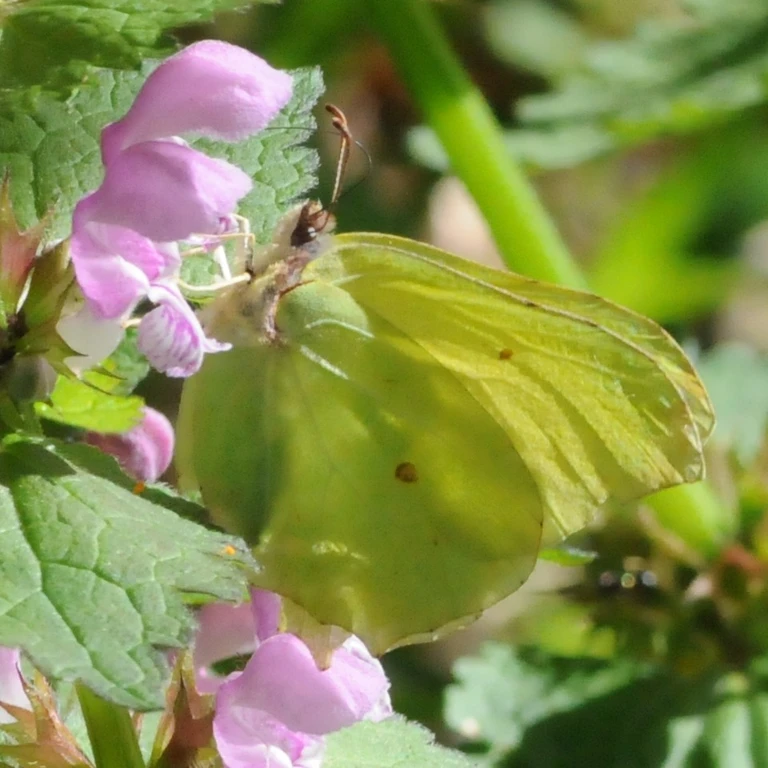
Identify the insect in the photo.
Gonepteryx rhamni
